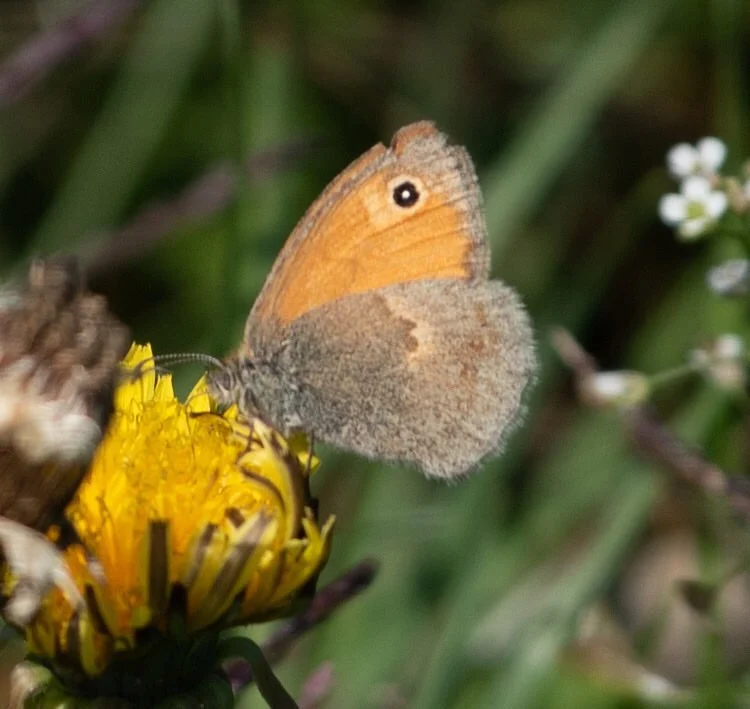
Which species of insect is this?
Coenonympha pamphilus
